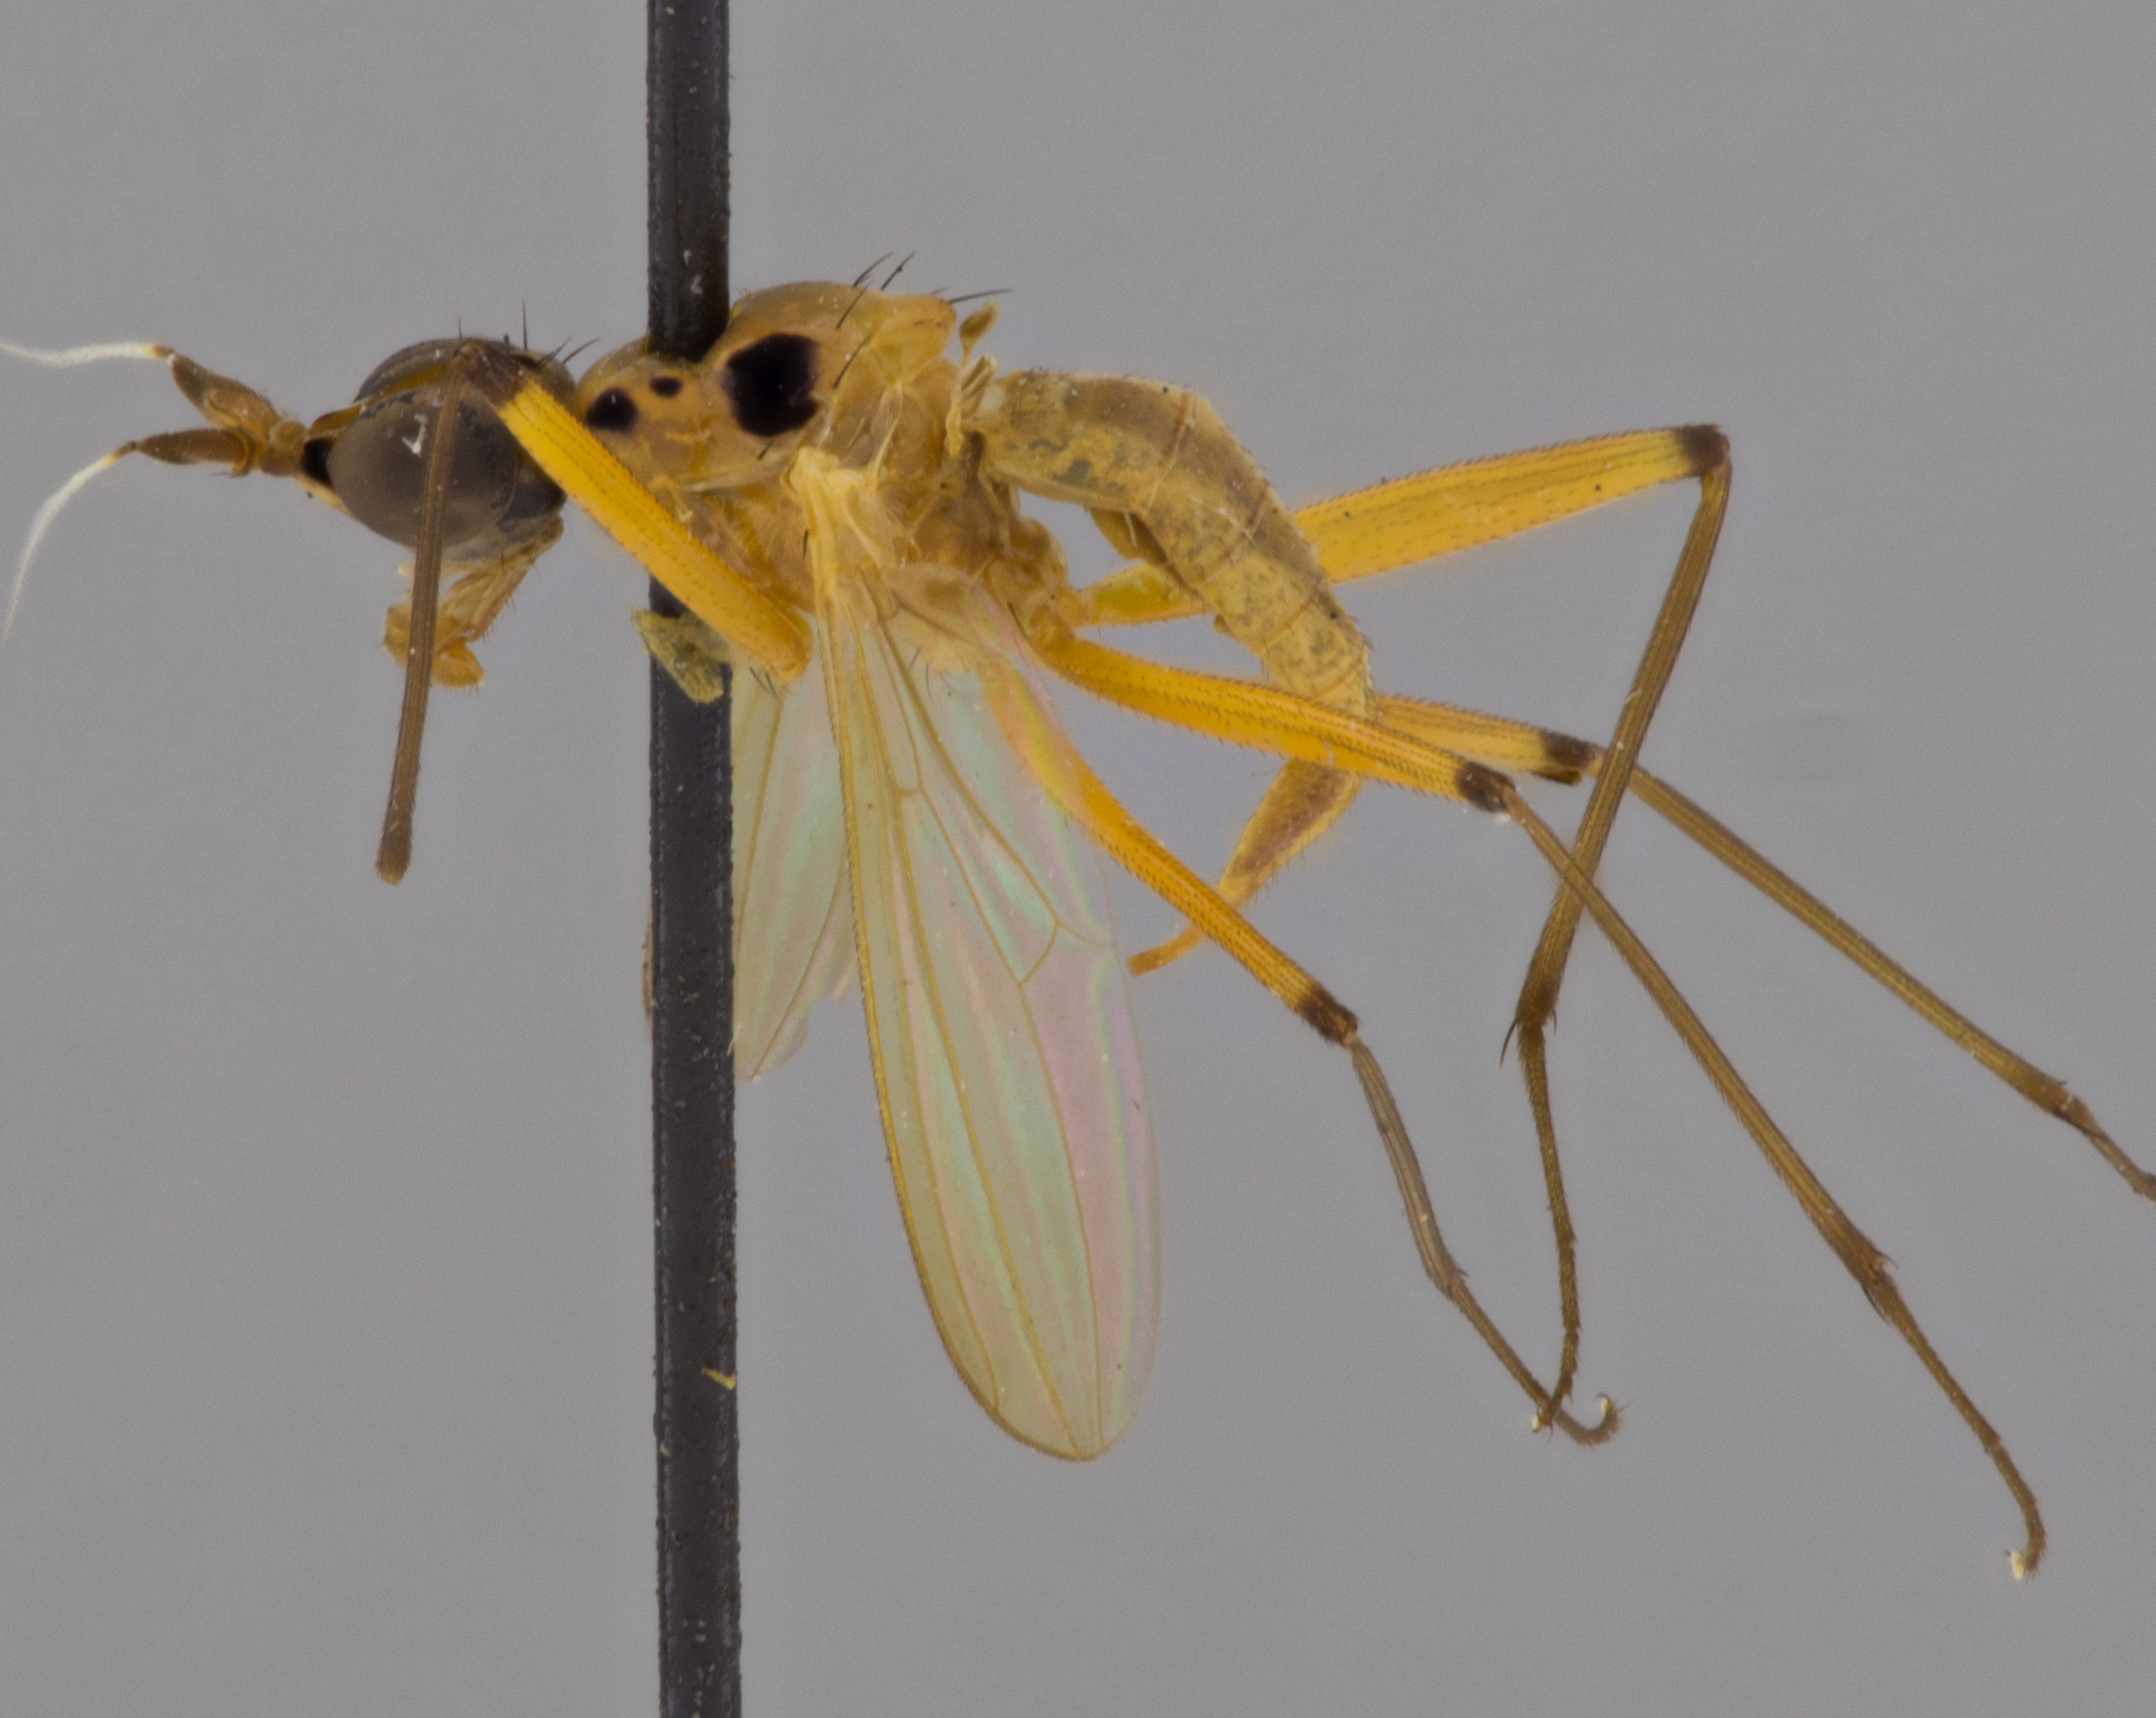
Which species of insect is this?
Telostylus philippinensis
